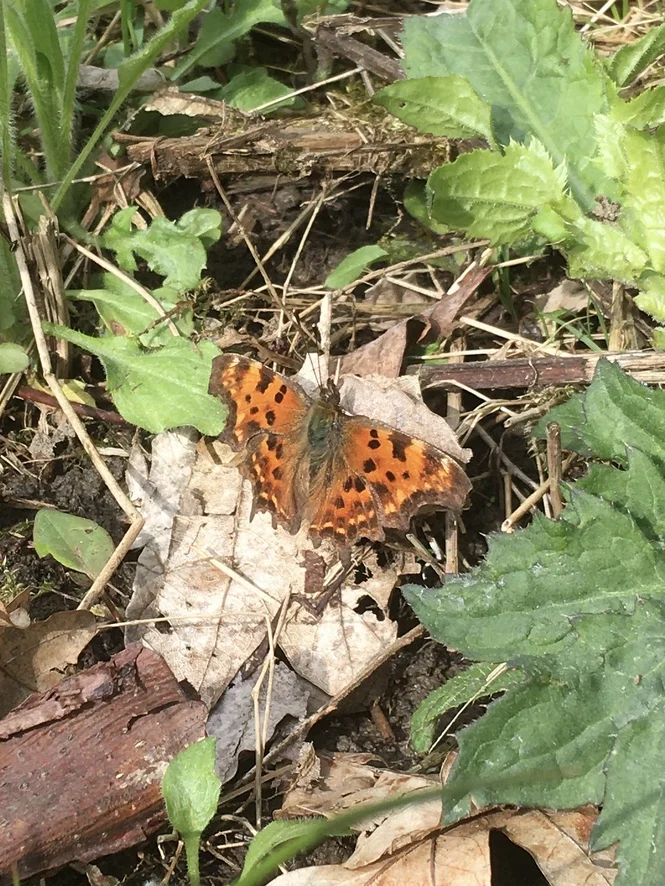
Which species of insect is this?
Polygonia c-album
